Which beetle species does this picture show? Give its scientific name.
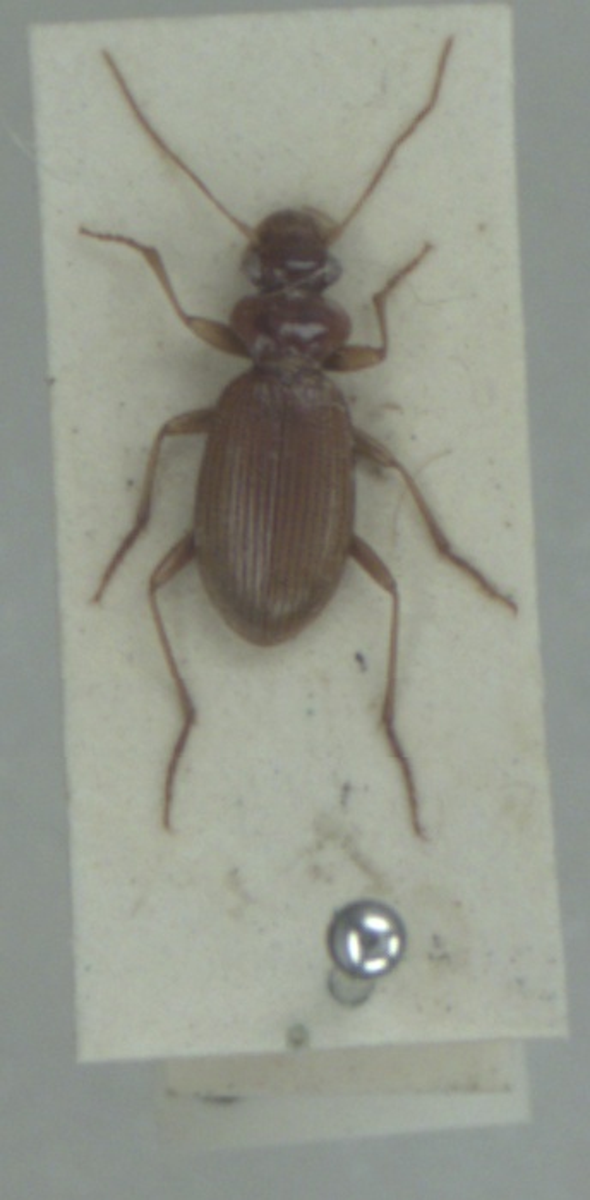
Leistus ferrugineus
